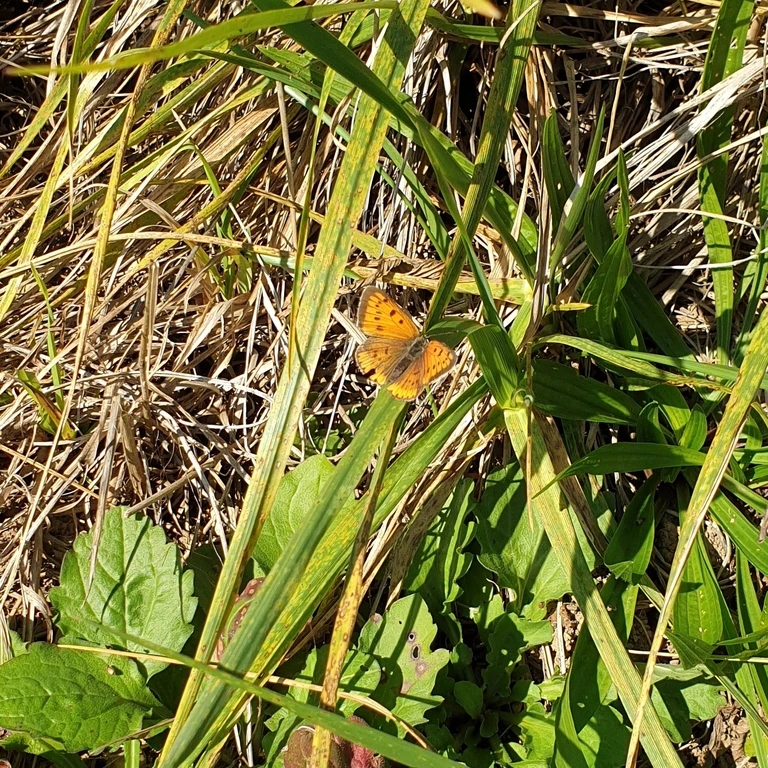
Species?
Lycaena dispar
